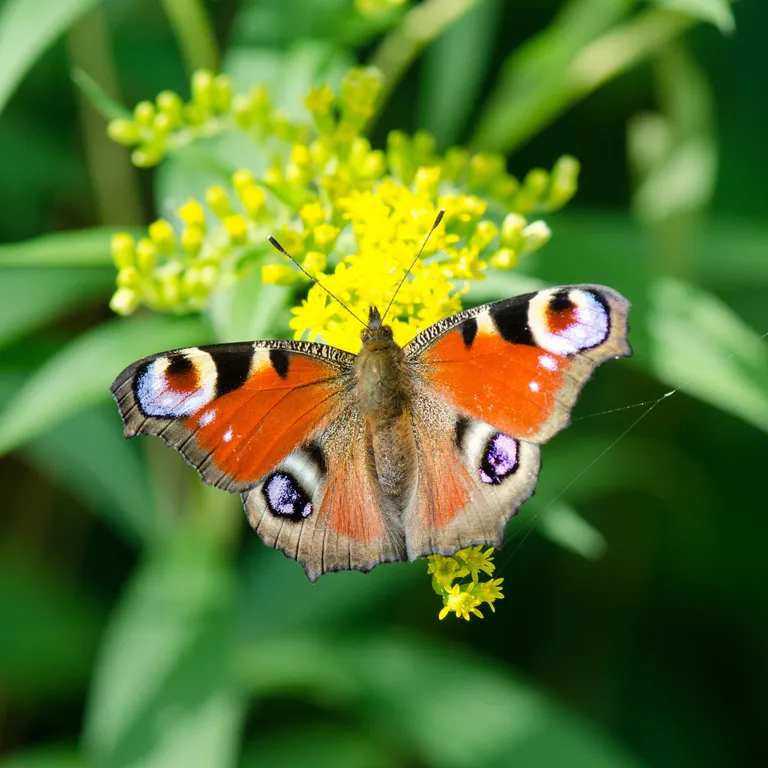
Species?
Aglais io
